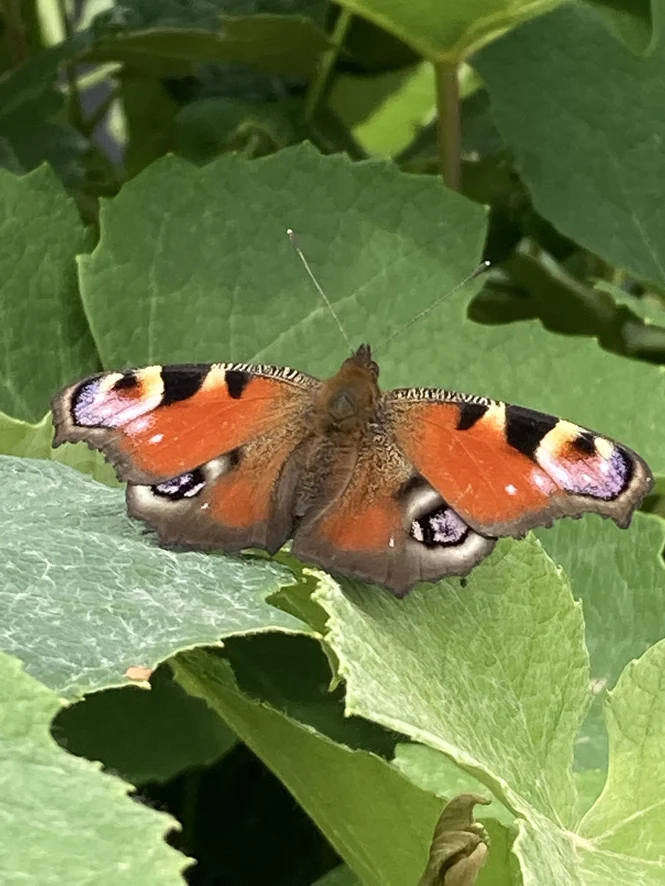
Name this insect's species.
Aglais io
